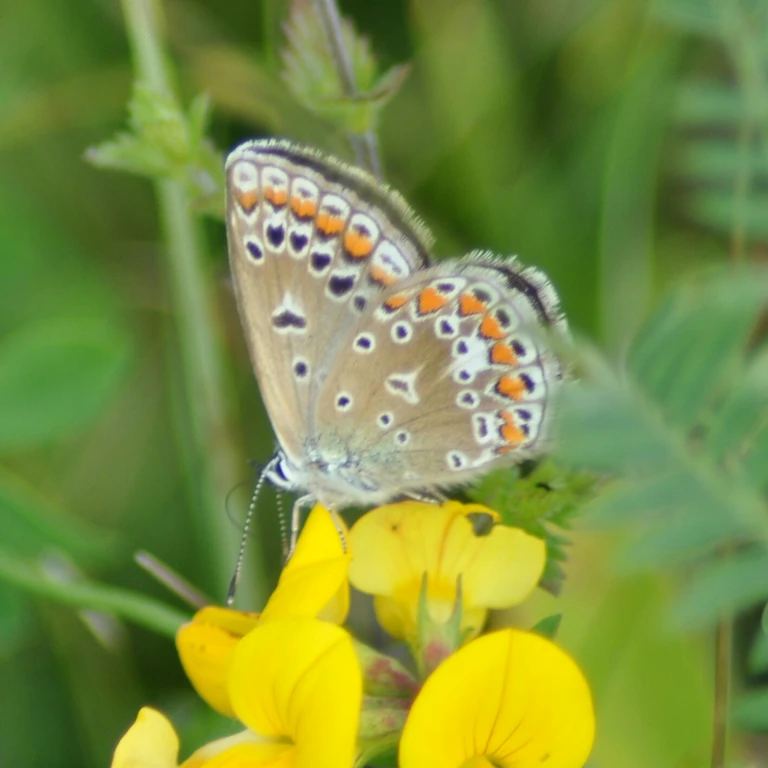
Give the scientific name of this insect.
Polyommatus icarus
